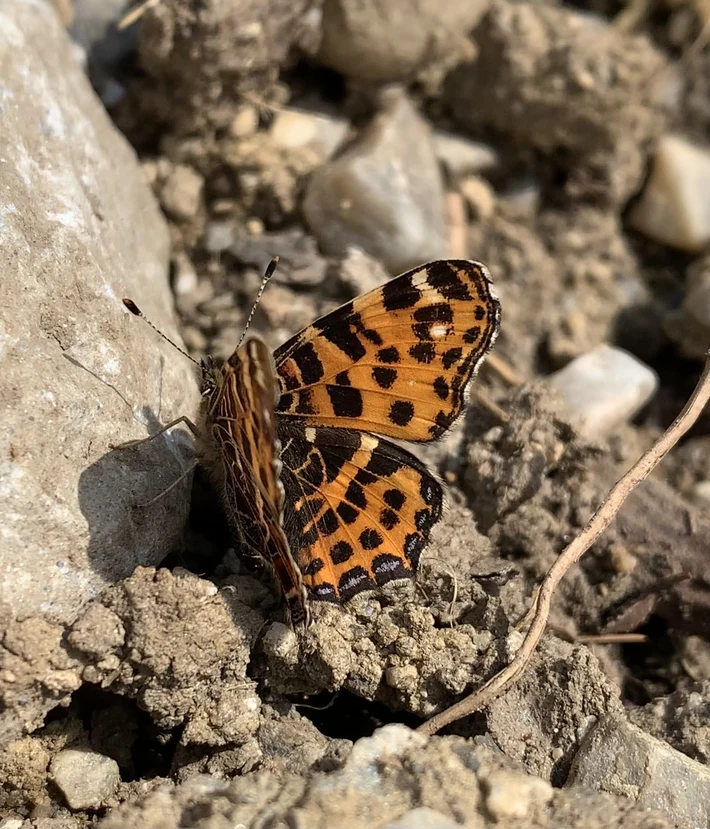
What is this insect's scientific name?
Araschnia levana
